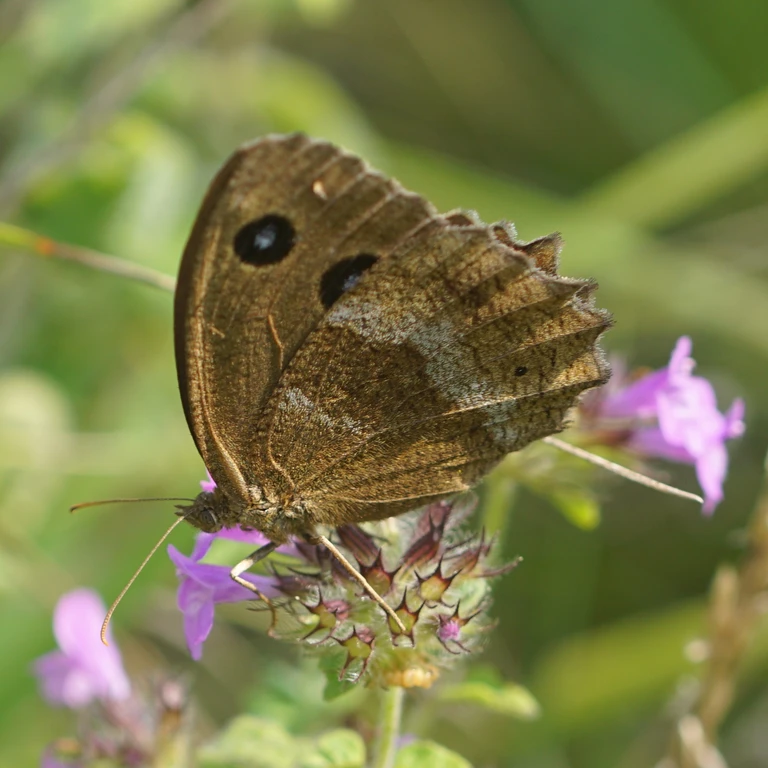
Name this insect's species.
Minois dryas
